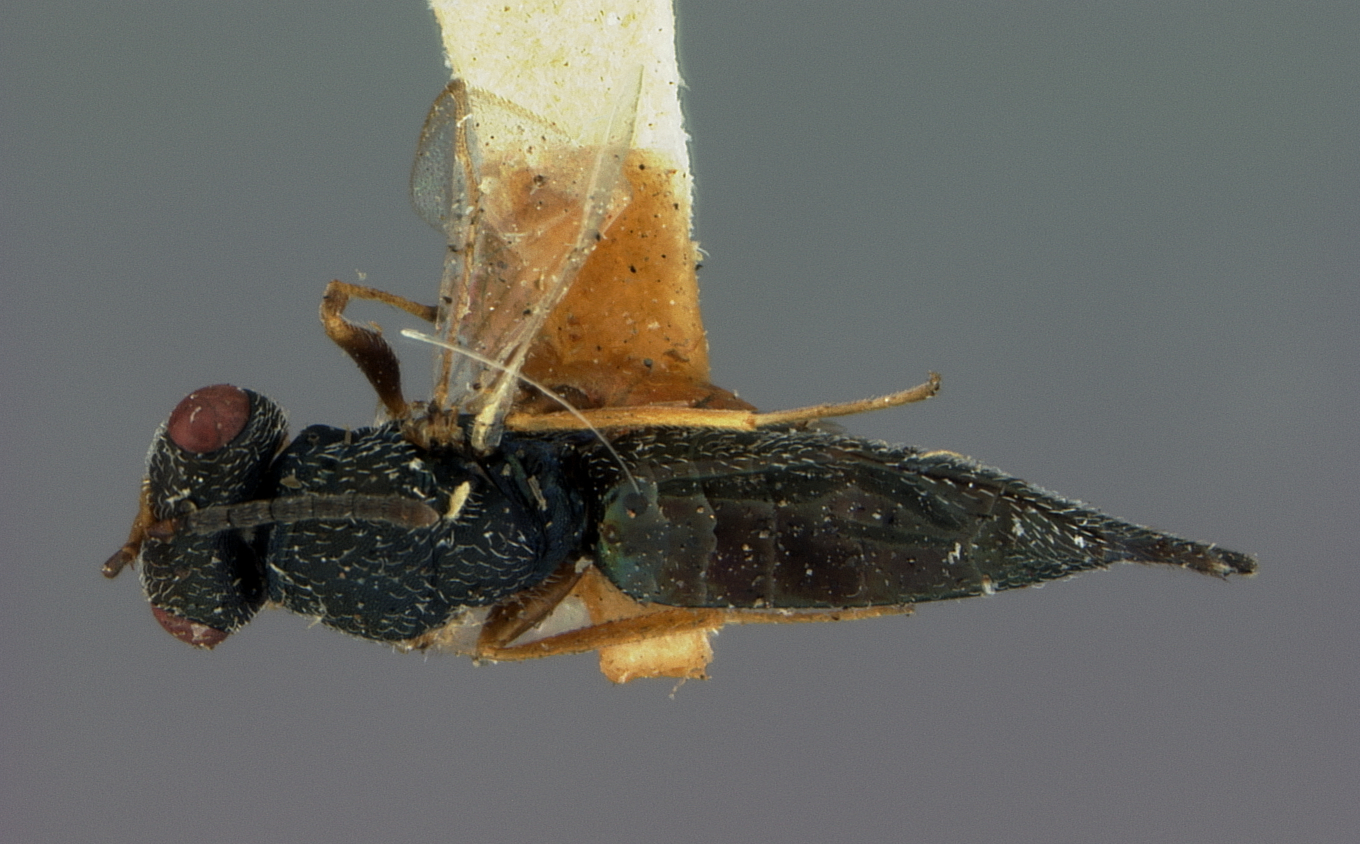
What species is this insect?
Metastenus acanthocini
